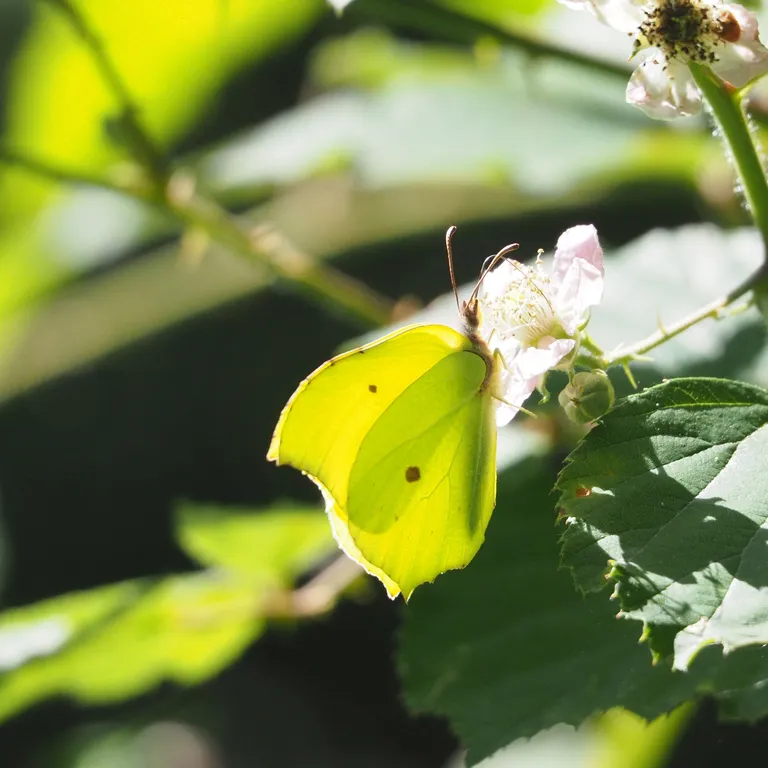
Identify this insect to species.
Gonepteryx rhamni
